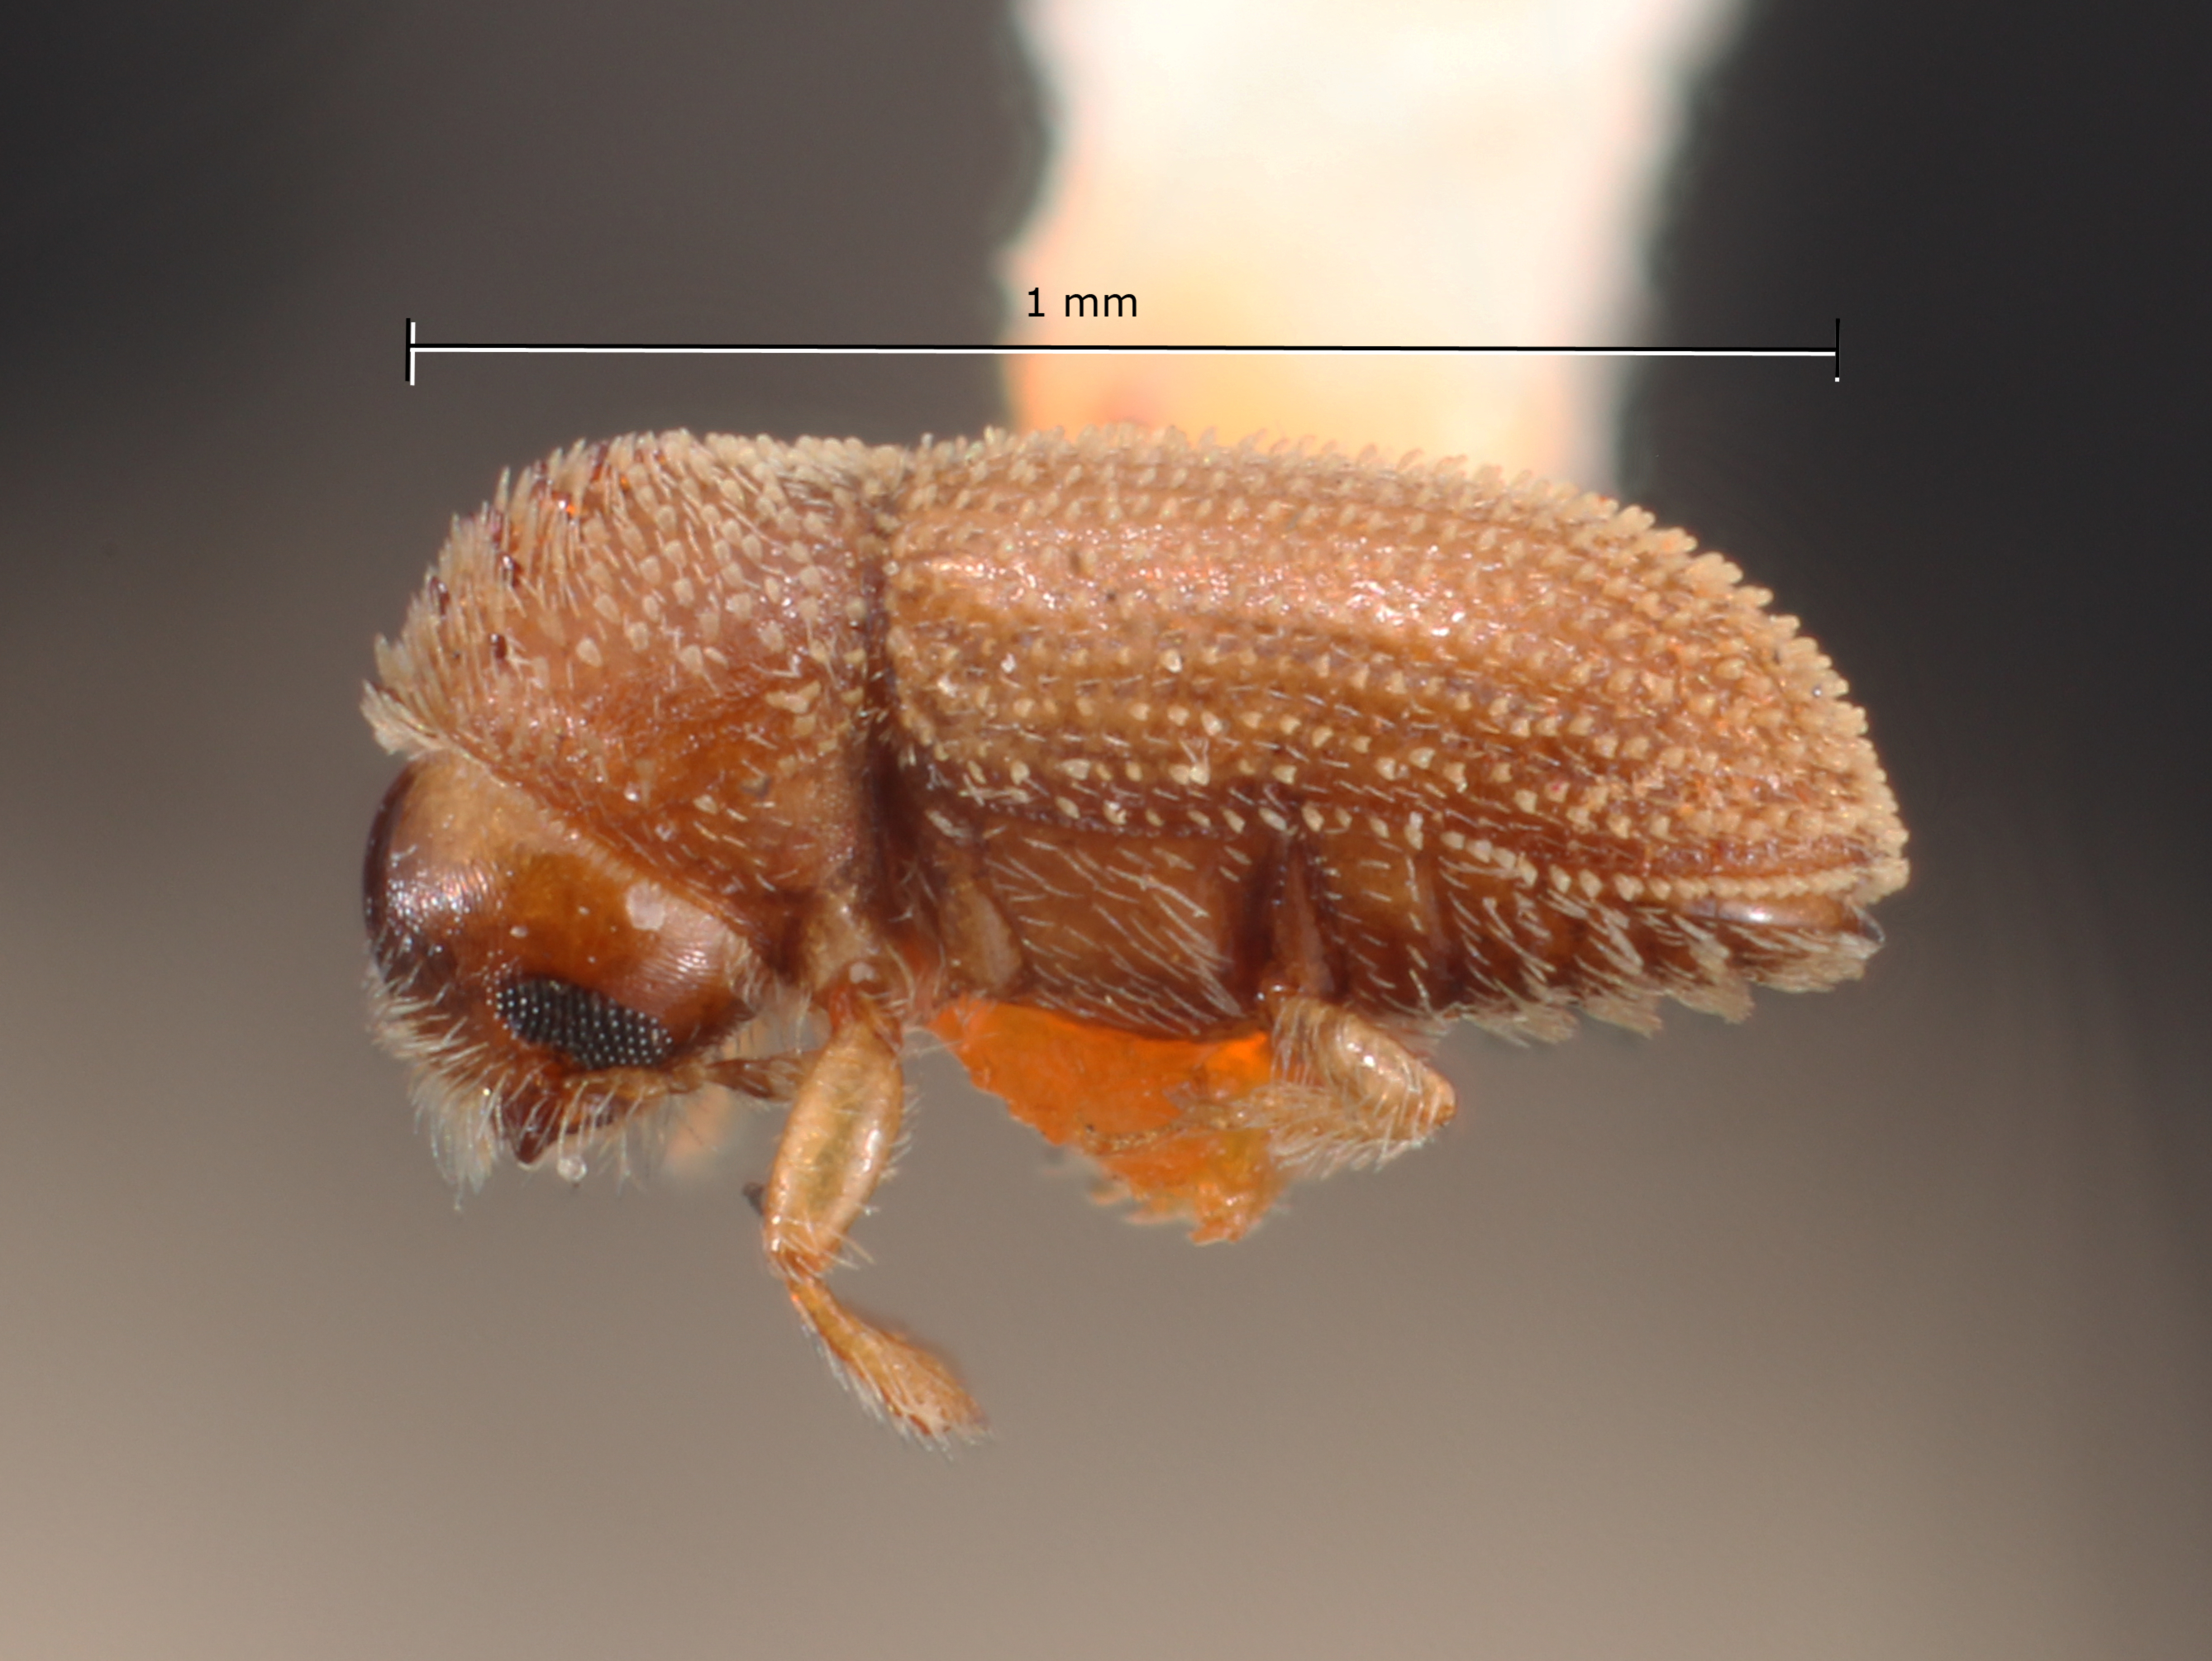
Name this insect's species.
Hypothenemus pubescens
